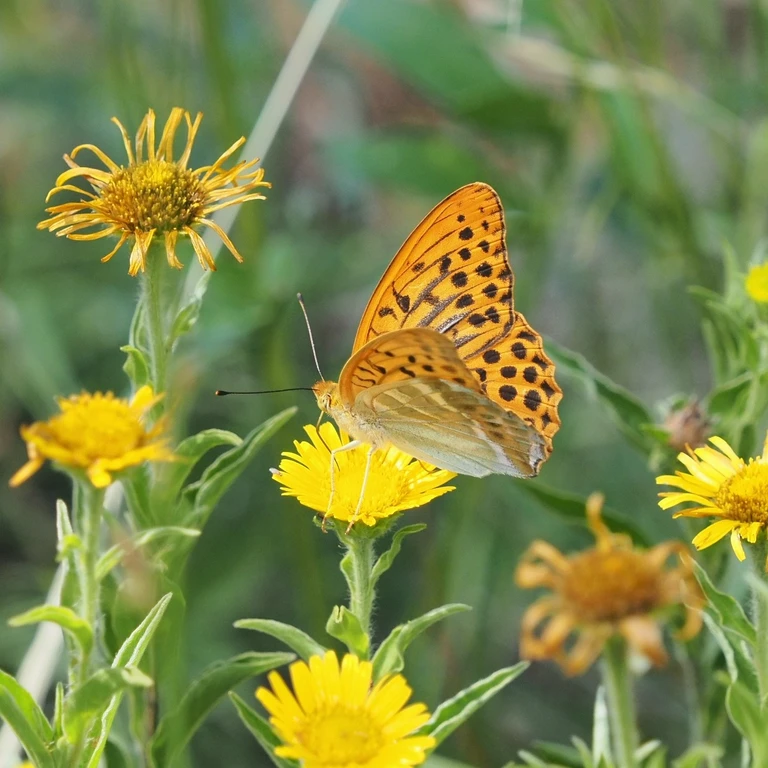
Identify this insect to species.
Argynnis paphia
